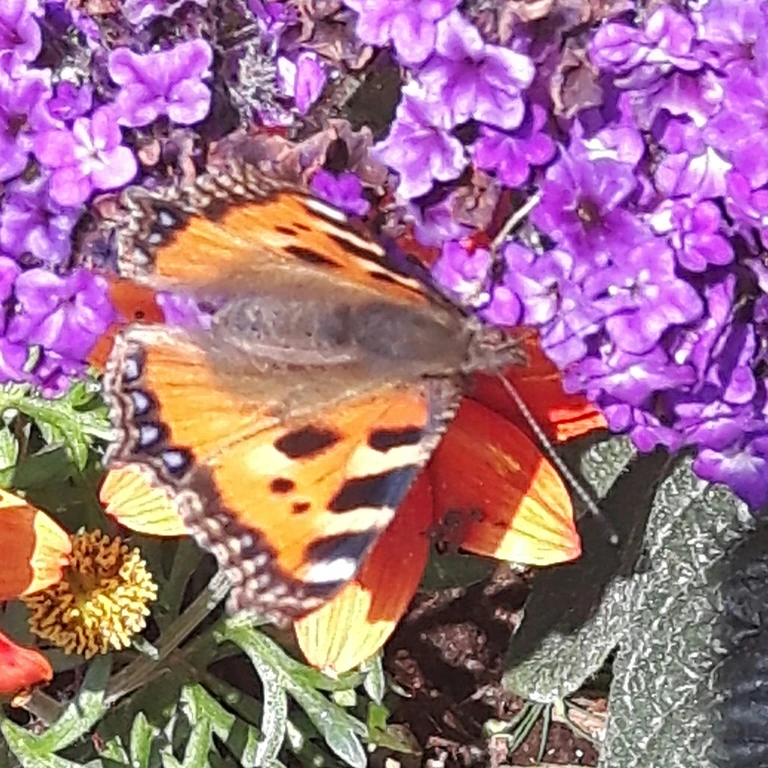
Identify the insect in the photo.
Aglais urticae
